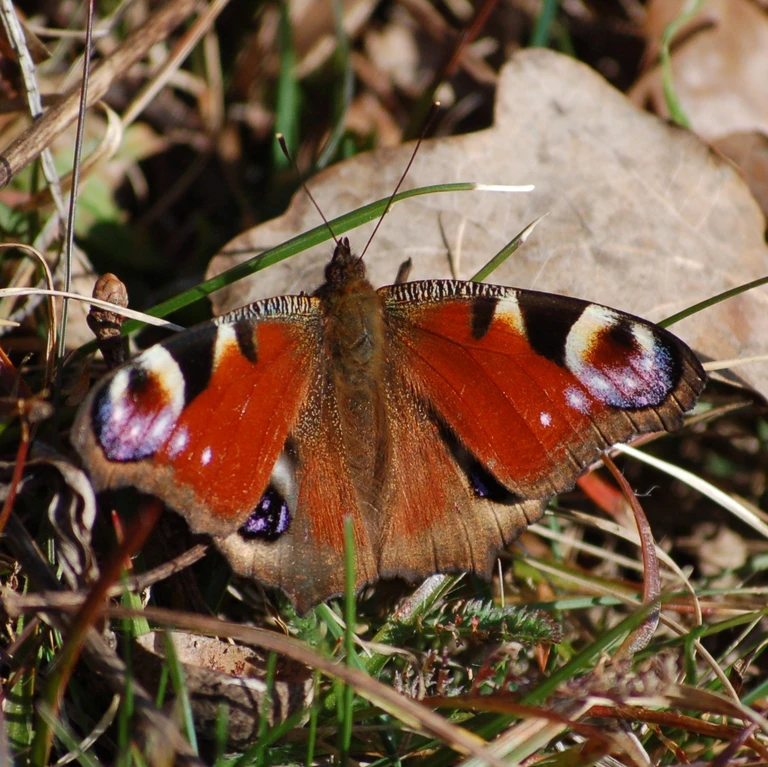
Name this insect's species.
Aglais io
